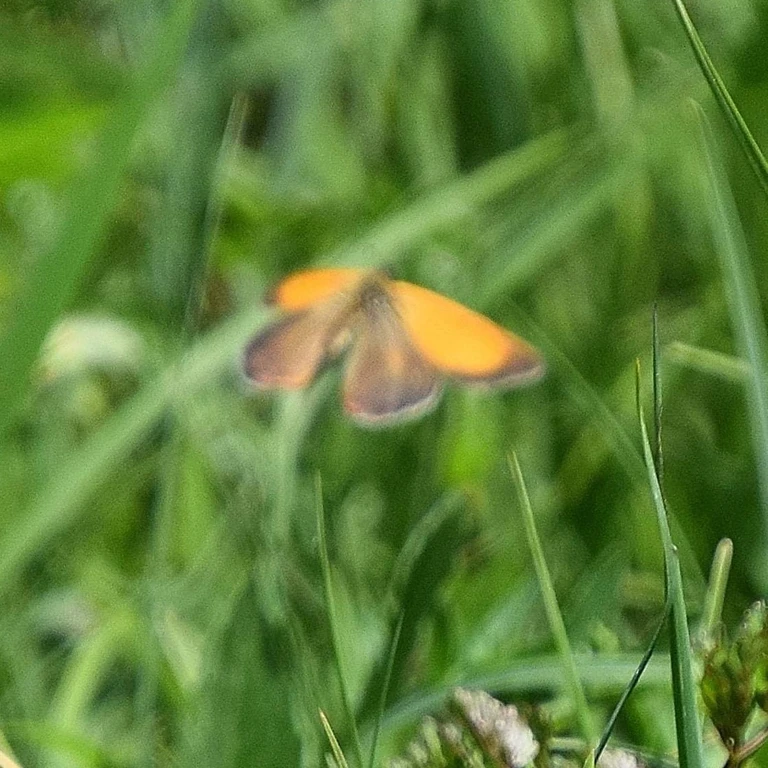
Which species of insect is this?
Coenonympha arcania
